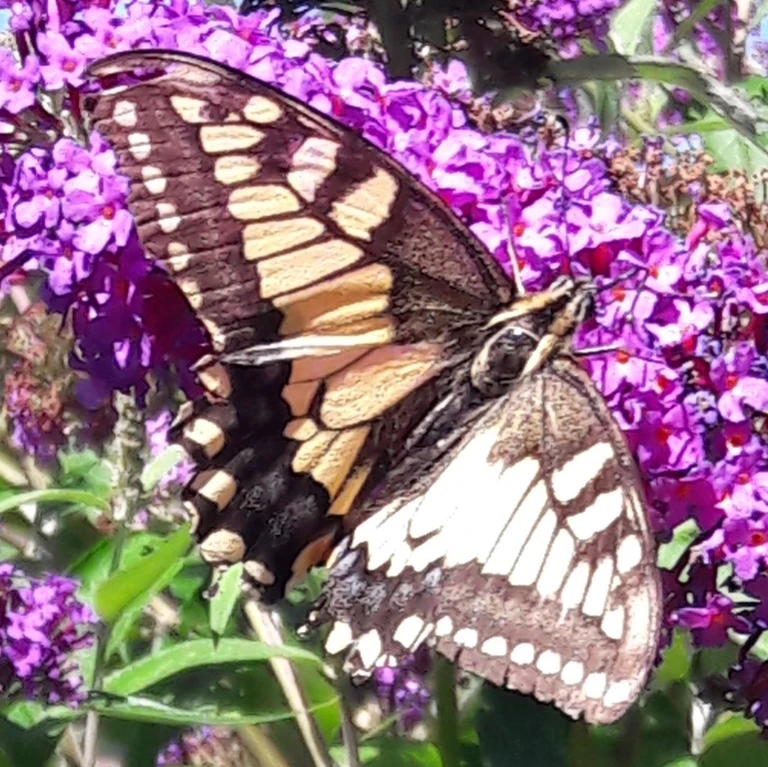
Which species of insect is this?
Papilio machaon
